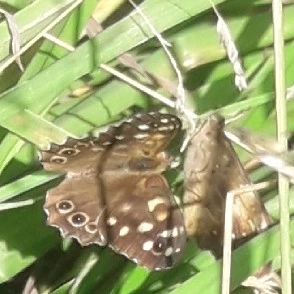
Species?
Pararge aegeria
